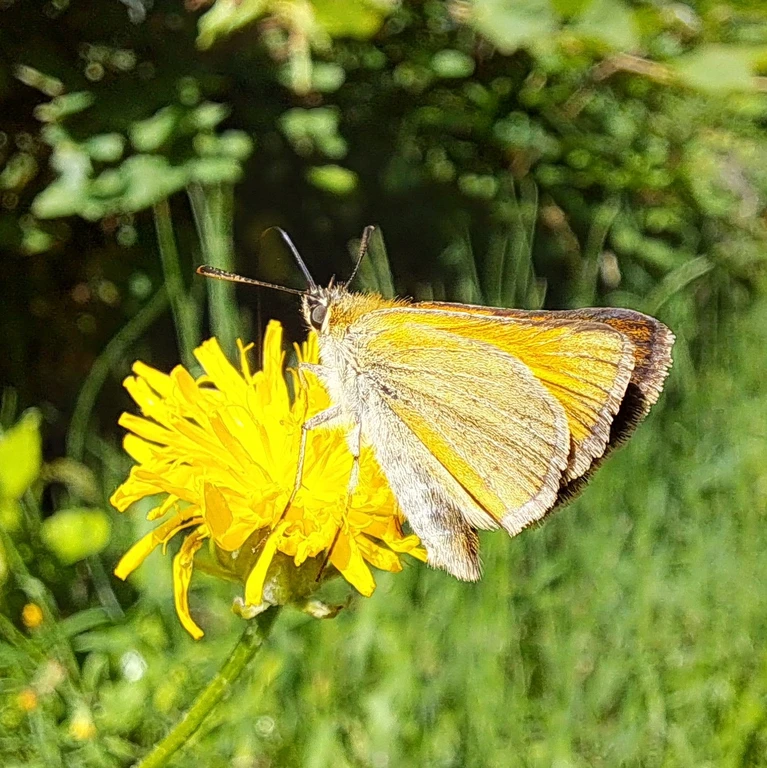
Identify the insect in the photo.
Thymelicus sylvestris
